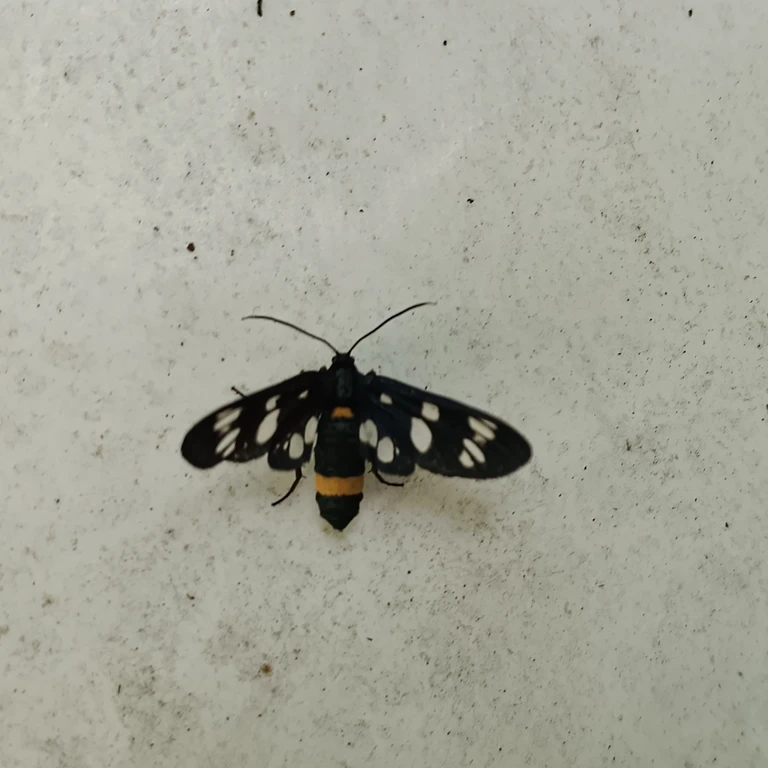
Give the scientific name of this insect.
Amata phegea
